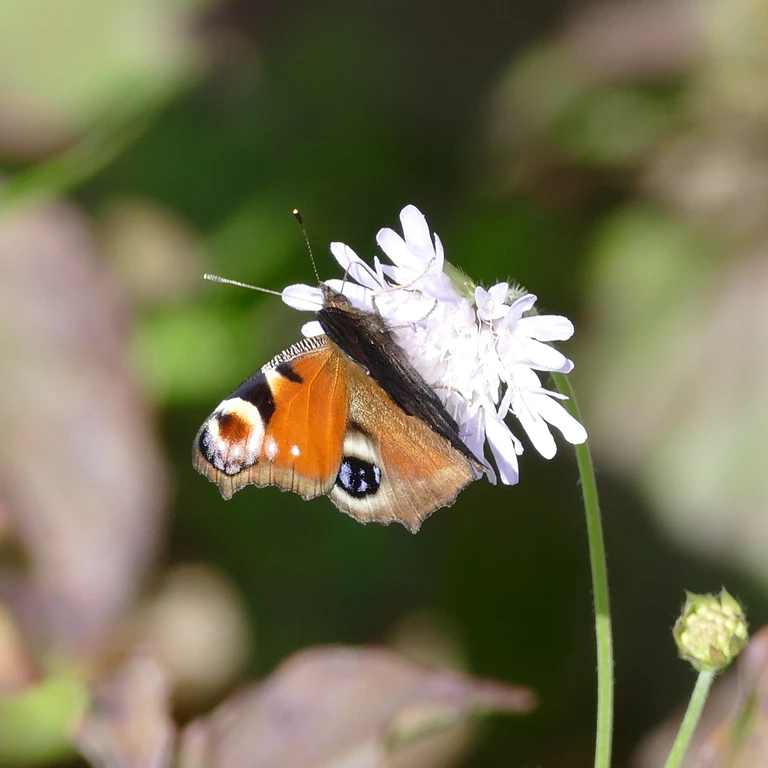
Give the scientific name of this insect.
Aglais io
